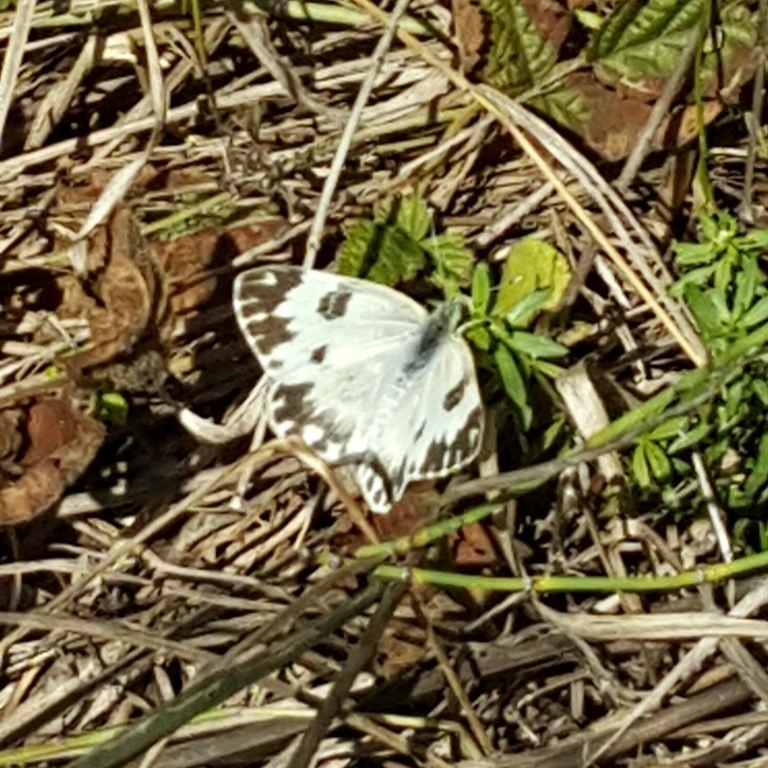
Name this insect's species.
Pontia edusa
